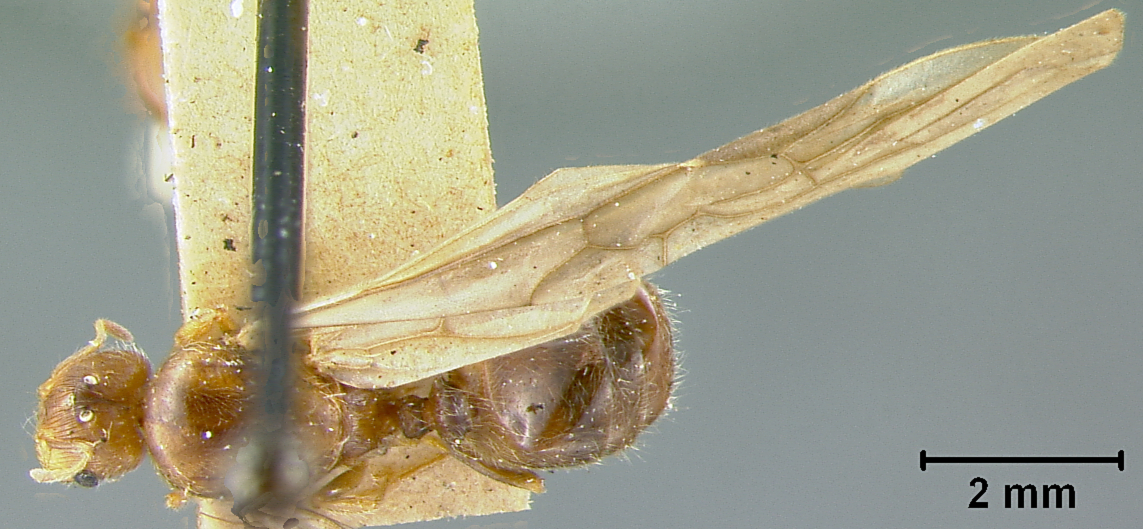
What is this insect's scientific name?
Pheidole centeotl
